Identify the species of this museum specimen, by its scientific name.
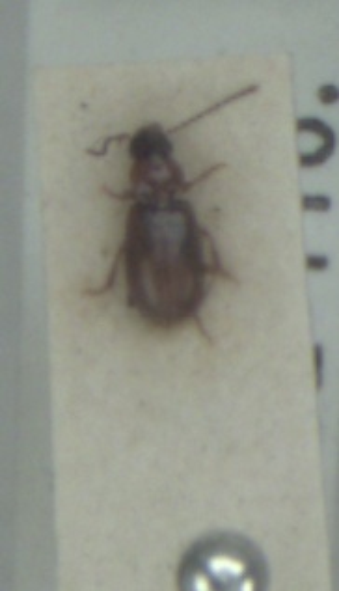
Acupalpus dubius
